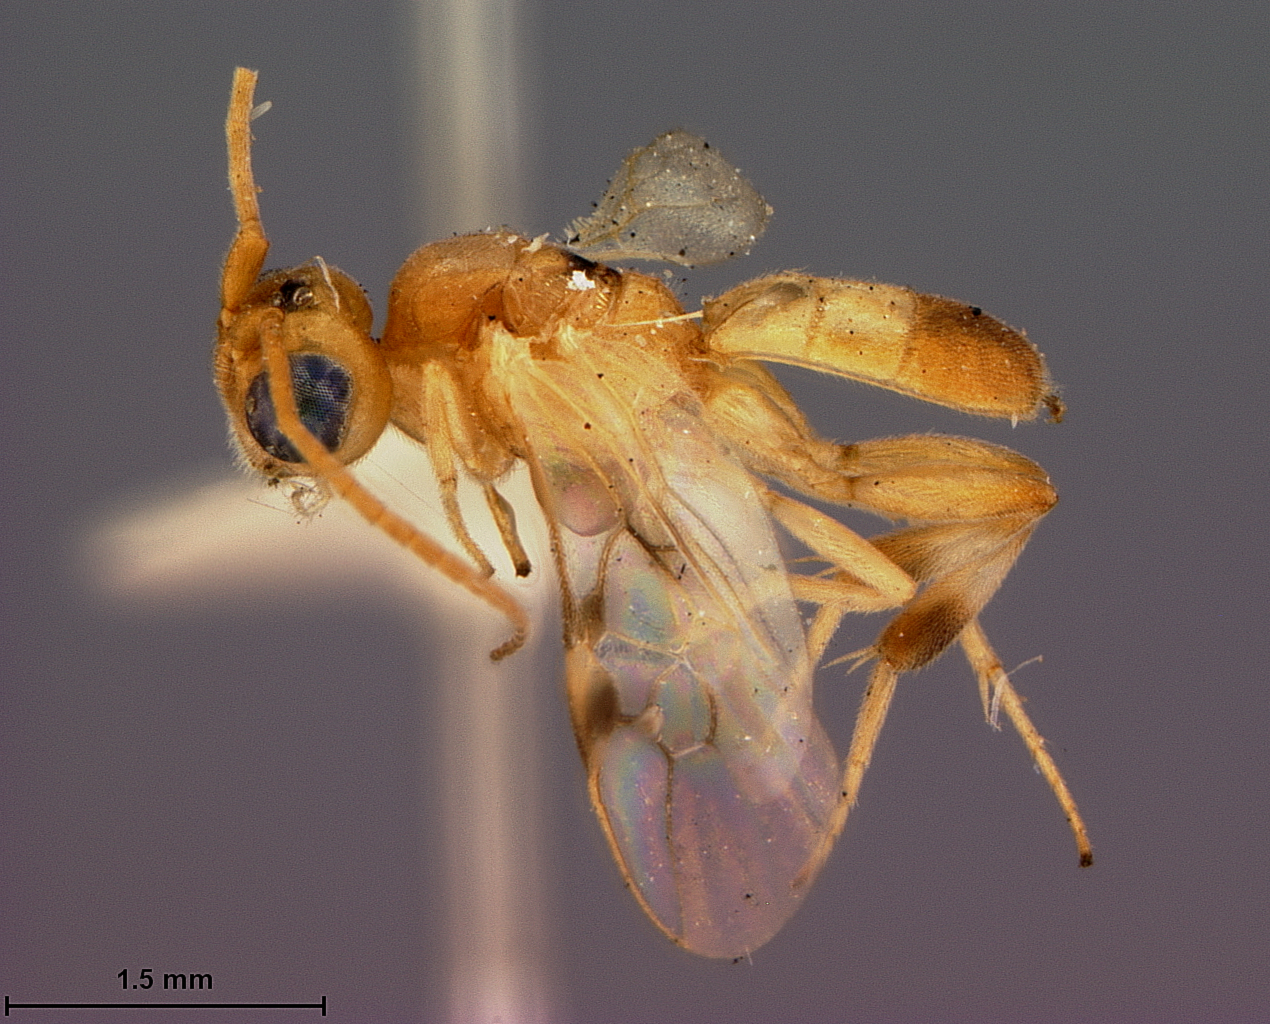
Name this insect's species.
Phanerotoma bennetii
